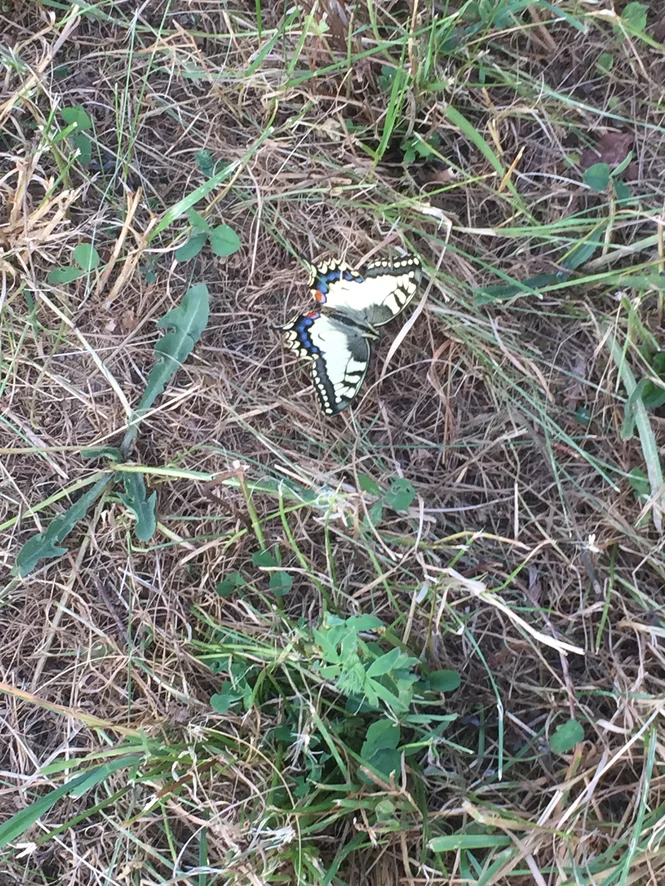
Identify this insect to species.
Papilio machaon
